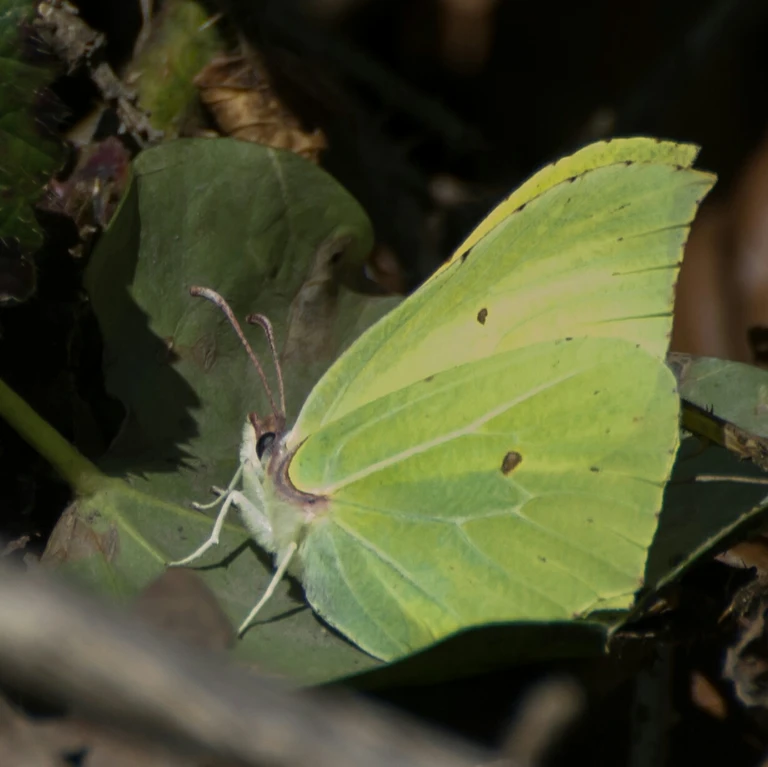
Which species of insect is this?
Gonepteryx rhamni
